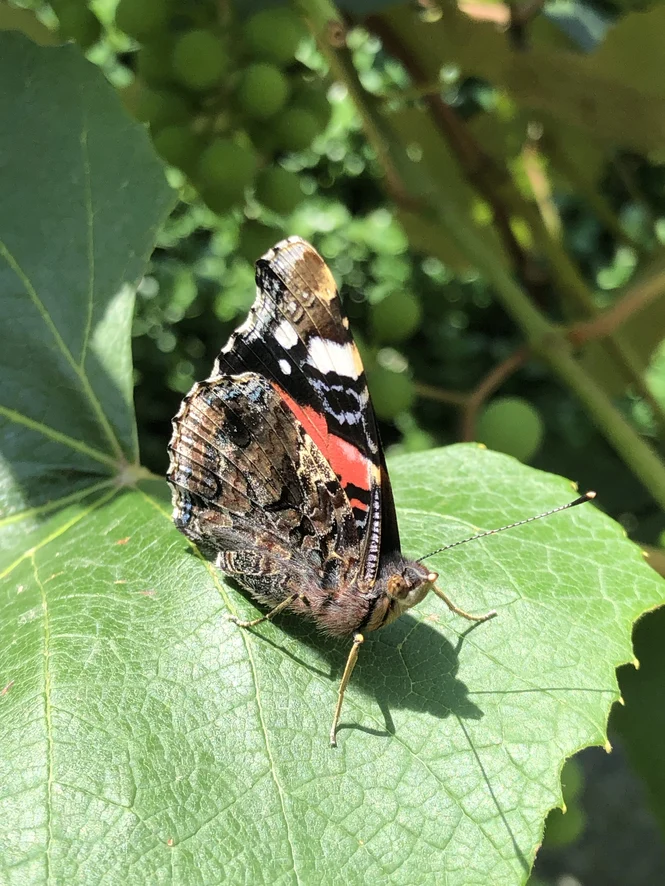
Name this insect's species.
Vanessa atalanta
